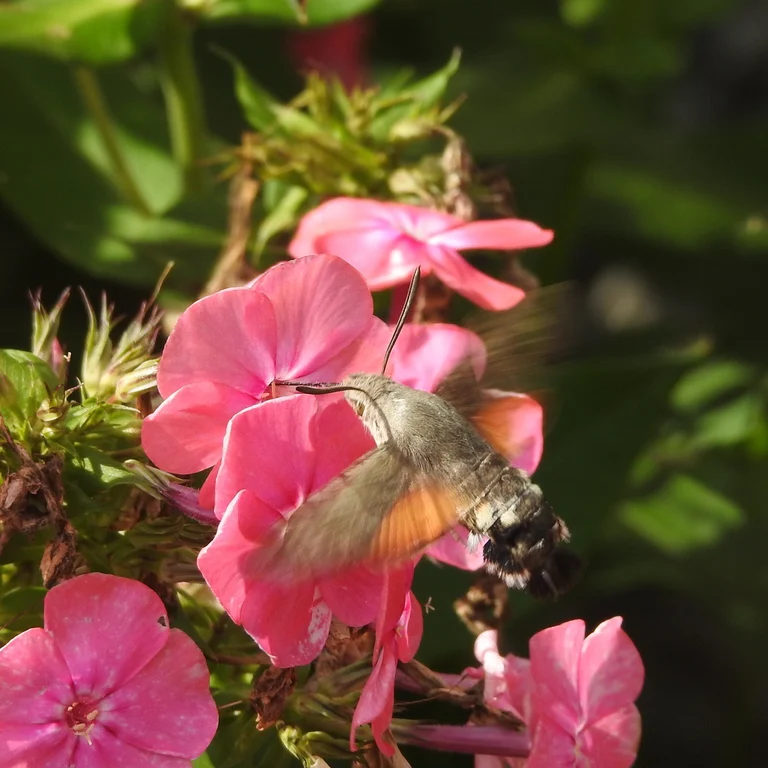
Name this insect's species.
Macroglossum stellatarum
